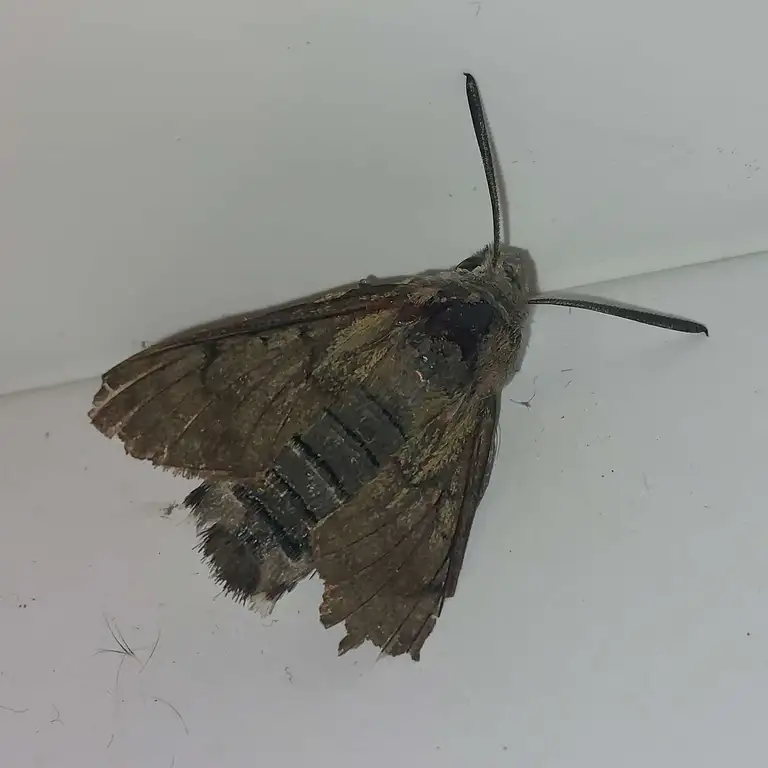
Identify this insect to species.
Macroglossum stellatarum
